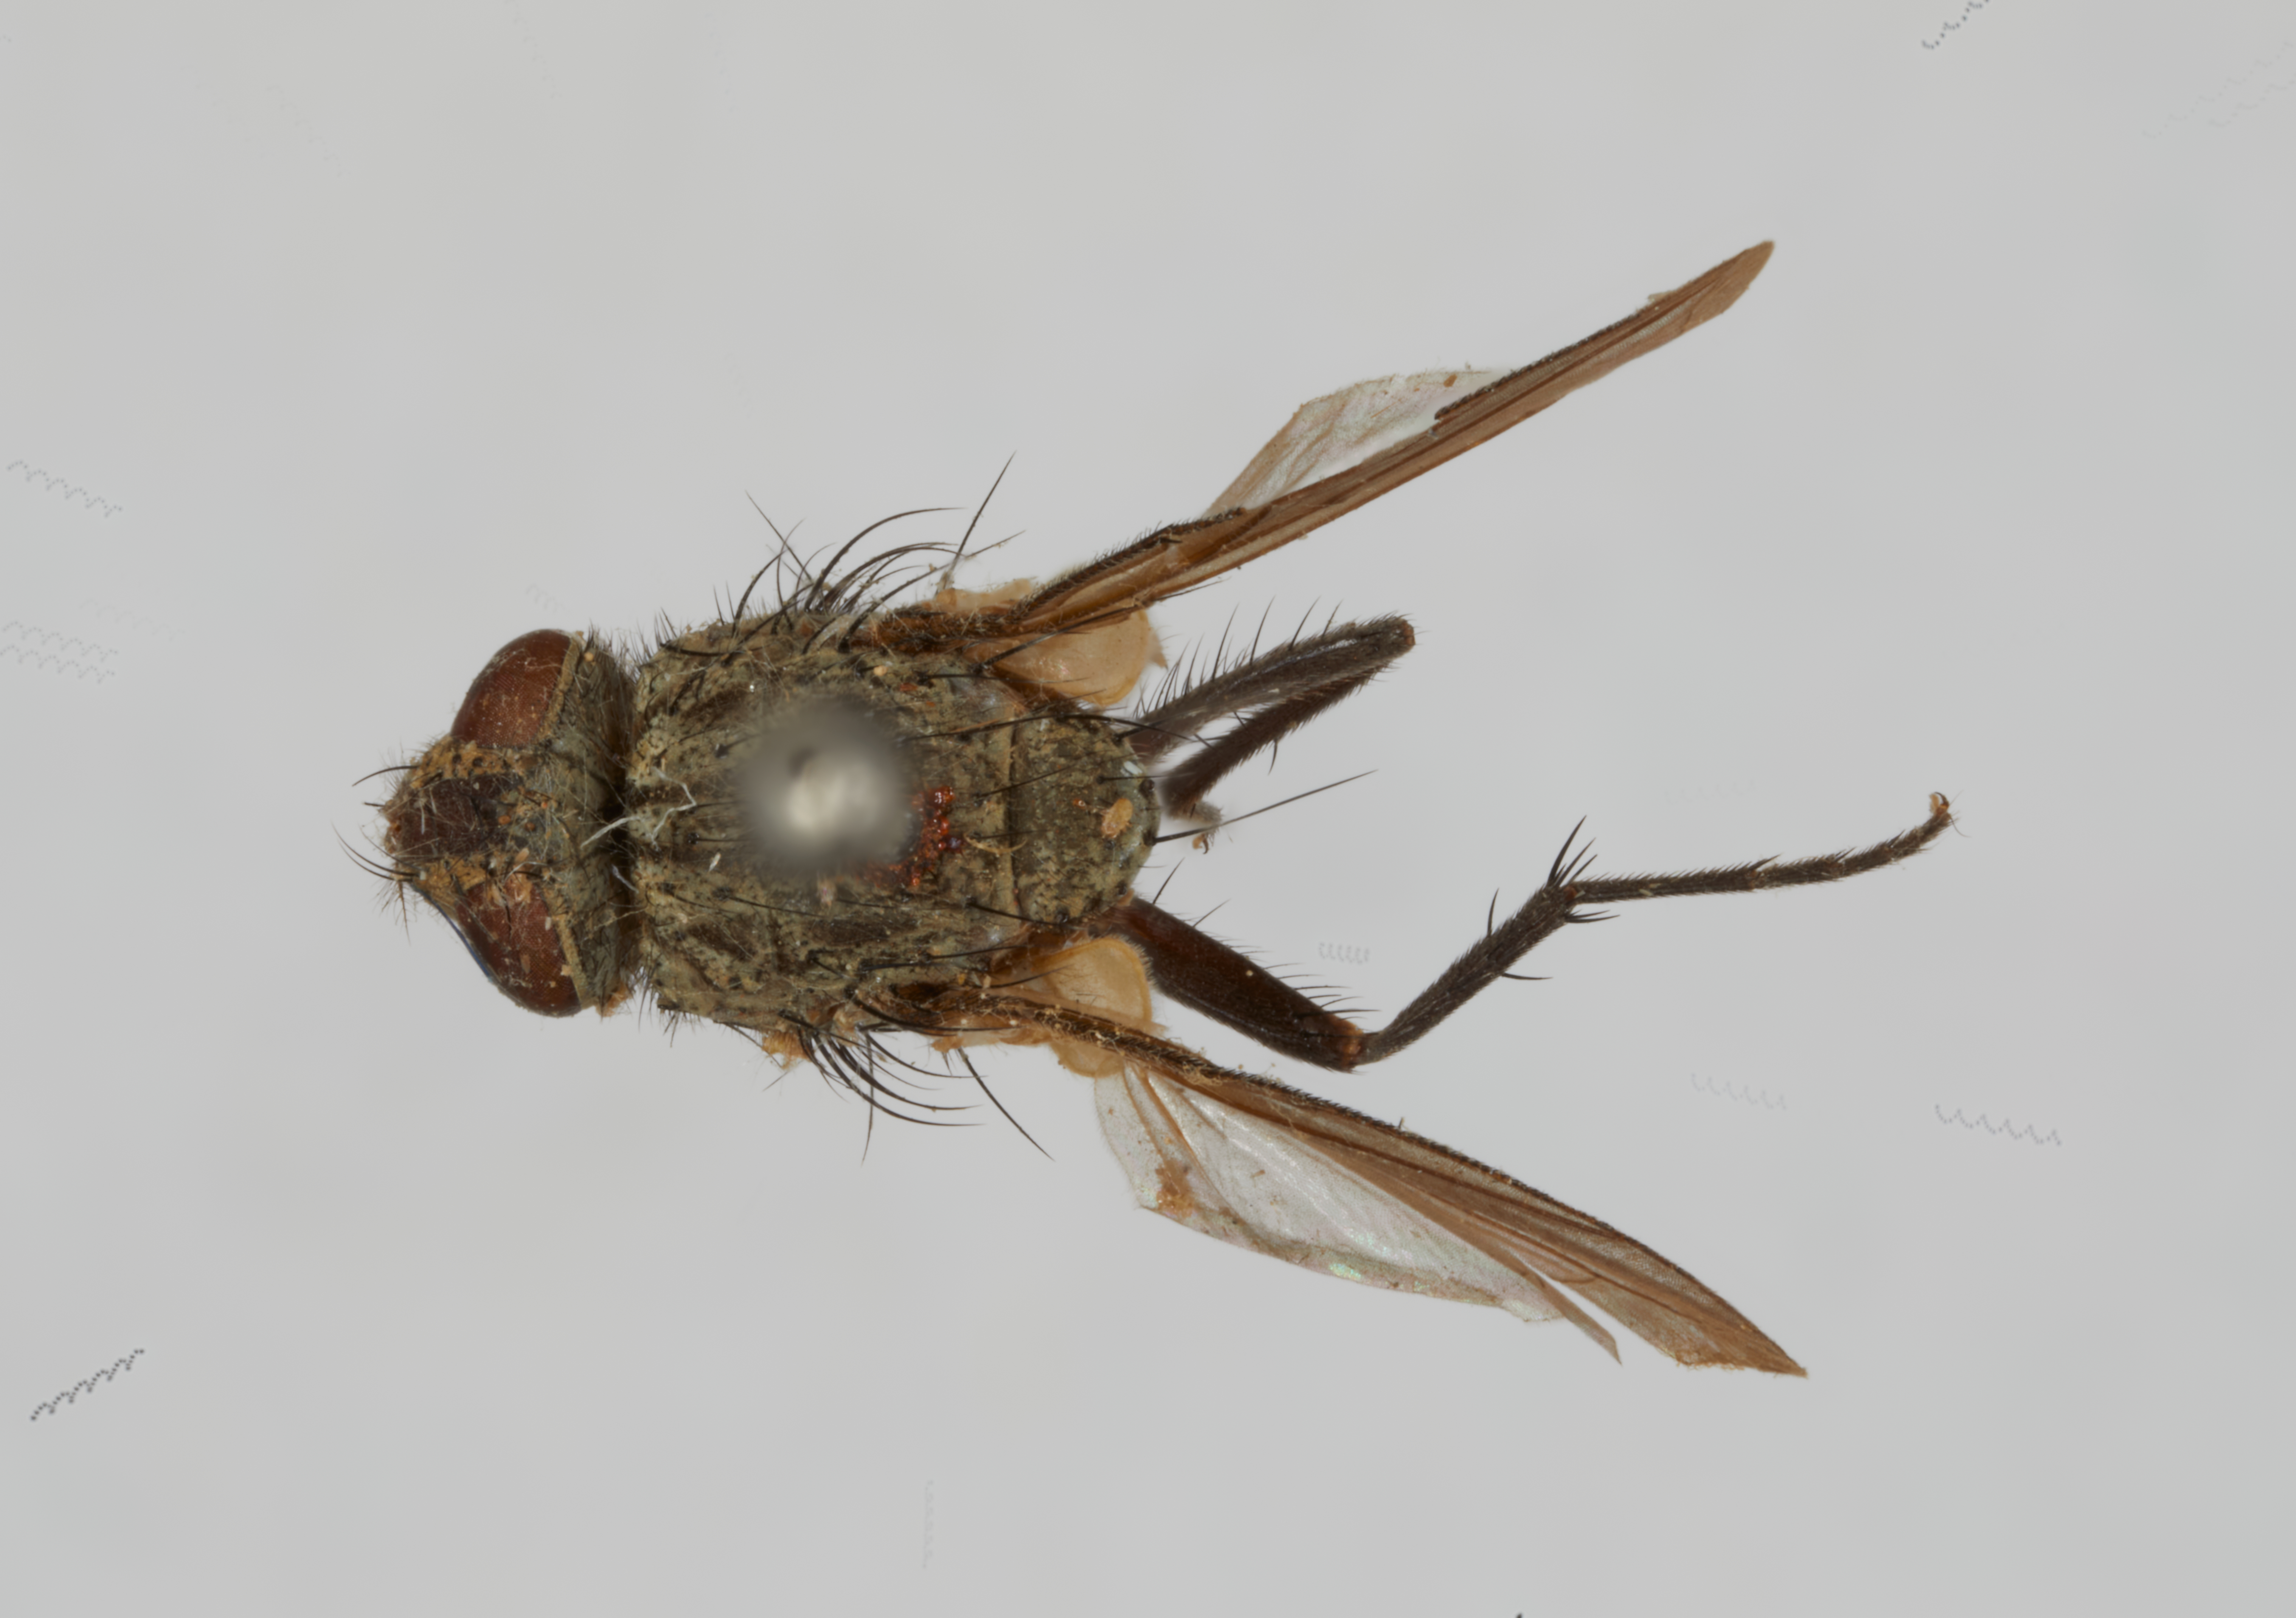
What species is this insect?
Tainanina pilisquama (also Tainanina grisella)
